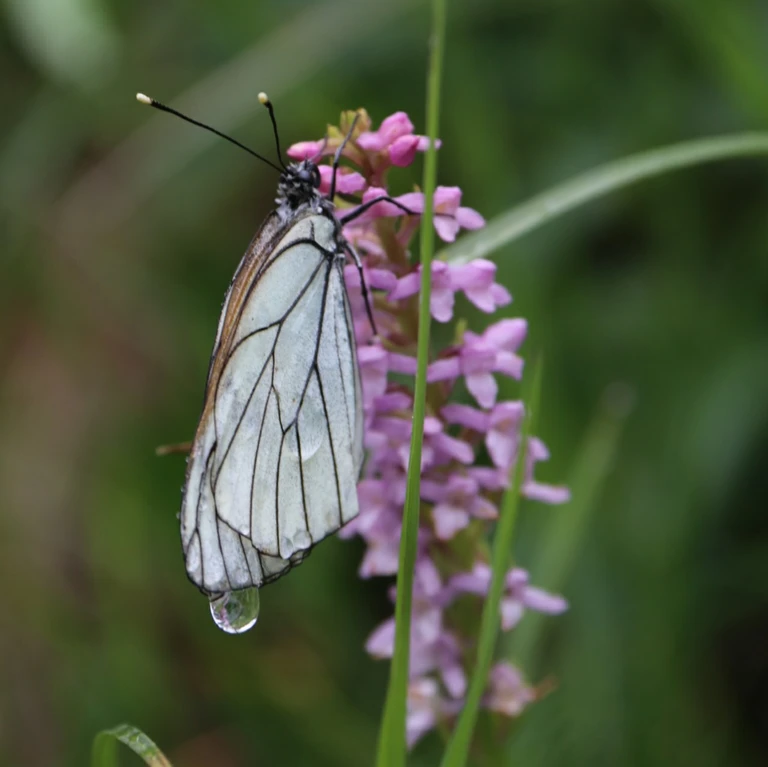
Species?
Aporia crataegi
